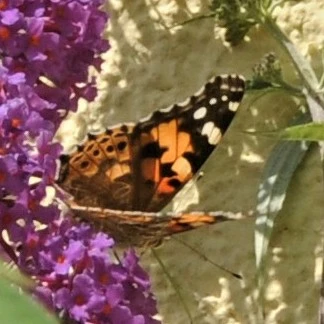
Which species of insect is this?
Vanessa cardui
